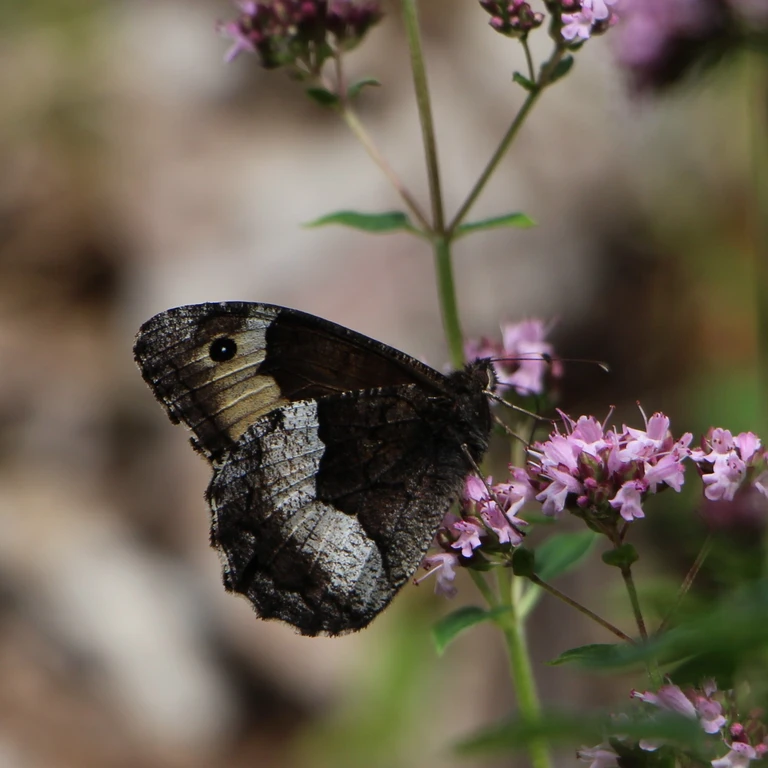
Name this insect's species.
Hipparchia alcyone
